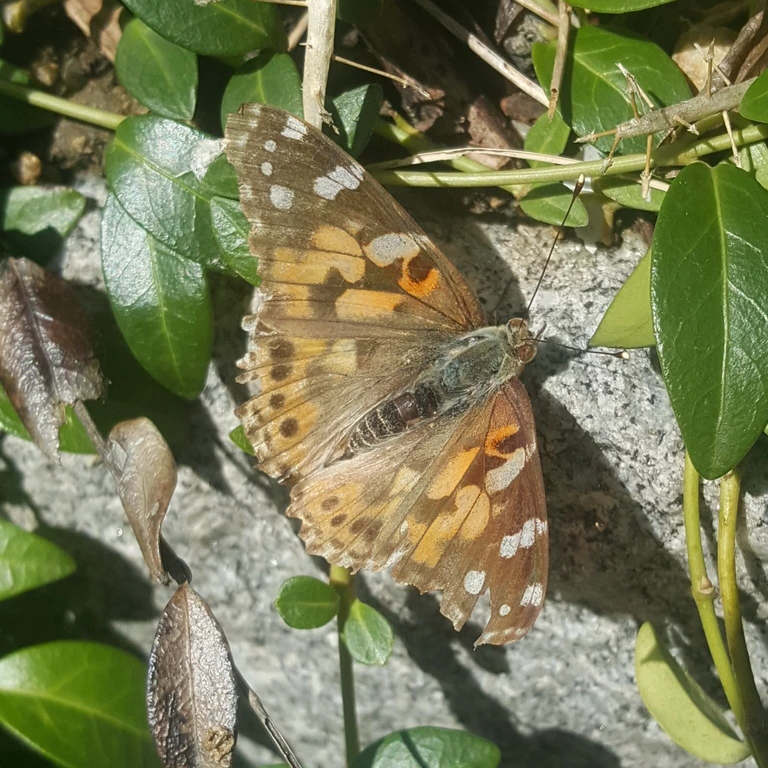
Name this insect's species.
Vanessa cardui
